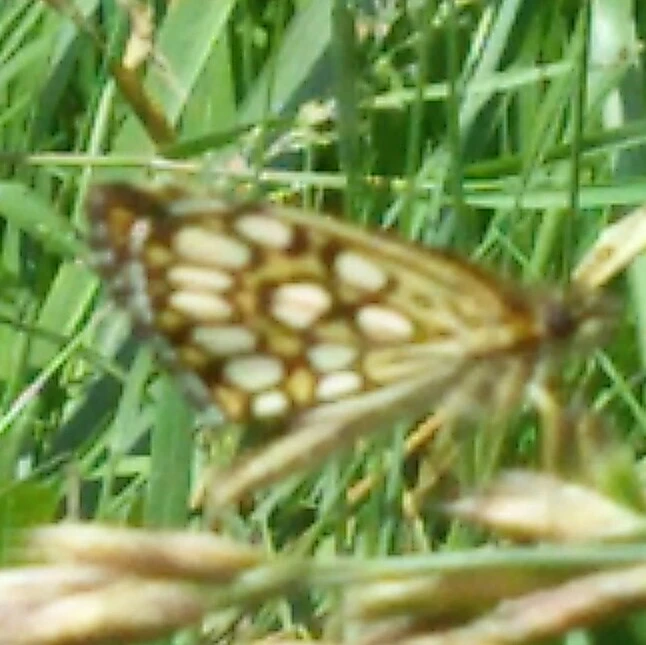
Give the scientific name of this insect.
Heteropterus morpheus
